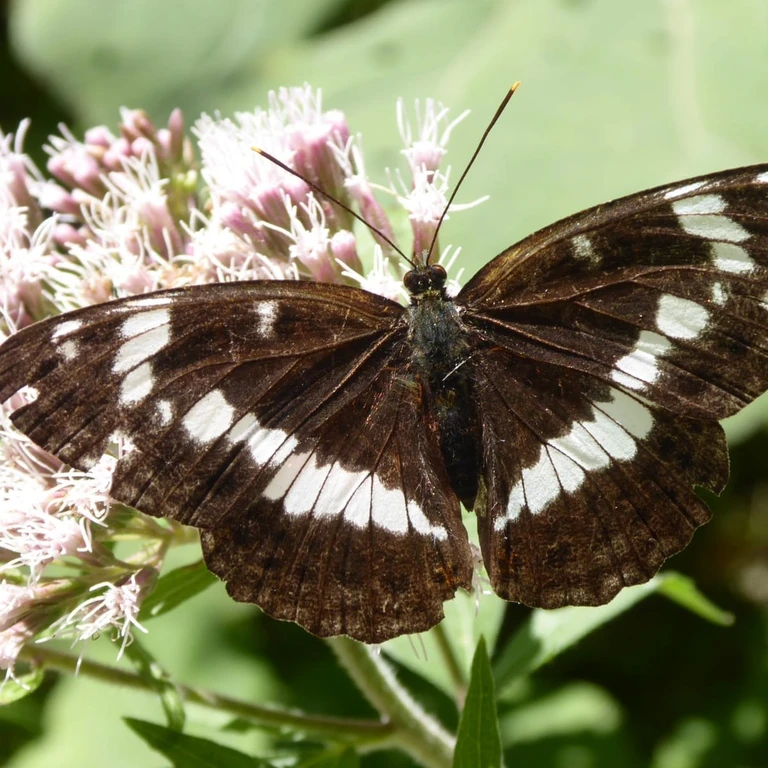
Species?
Limenitis camilla (also Ladoga camilla)
